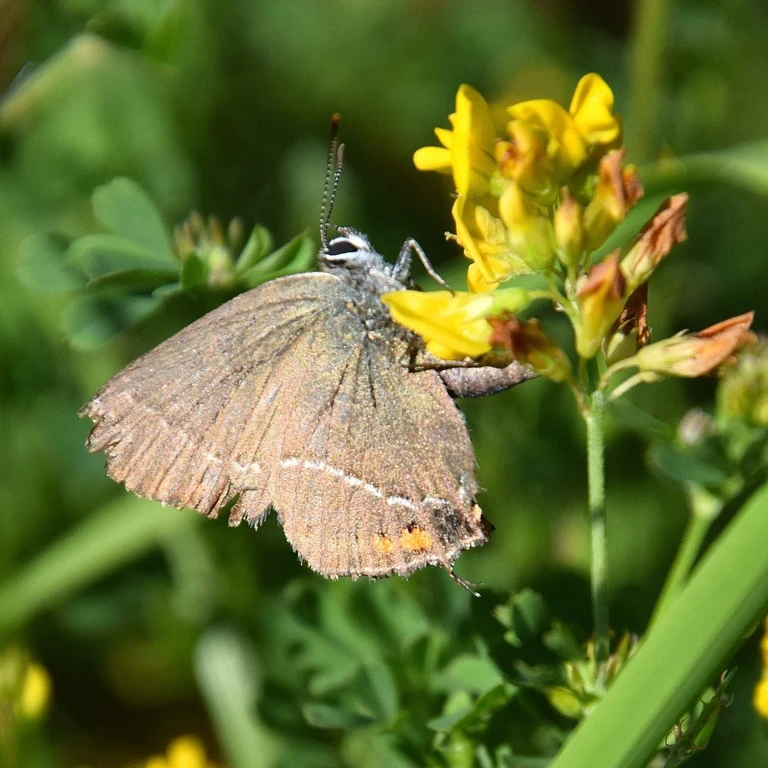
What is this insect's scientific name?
Satyrium spini (also Tuttiola spini)
